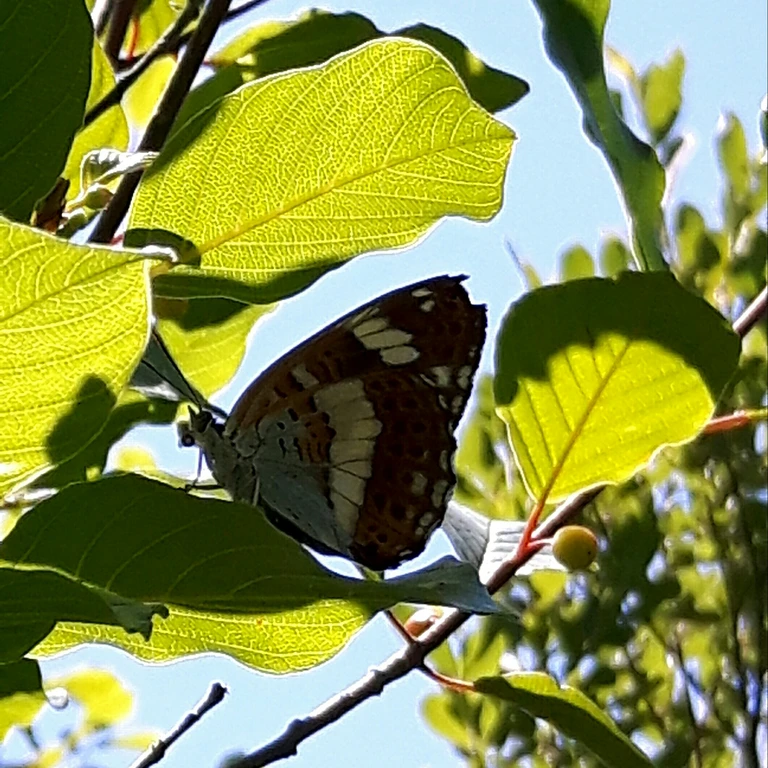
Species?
Limenitis camilla (also Ladoga camilla)
